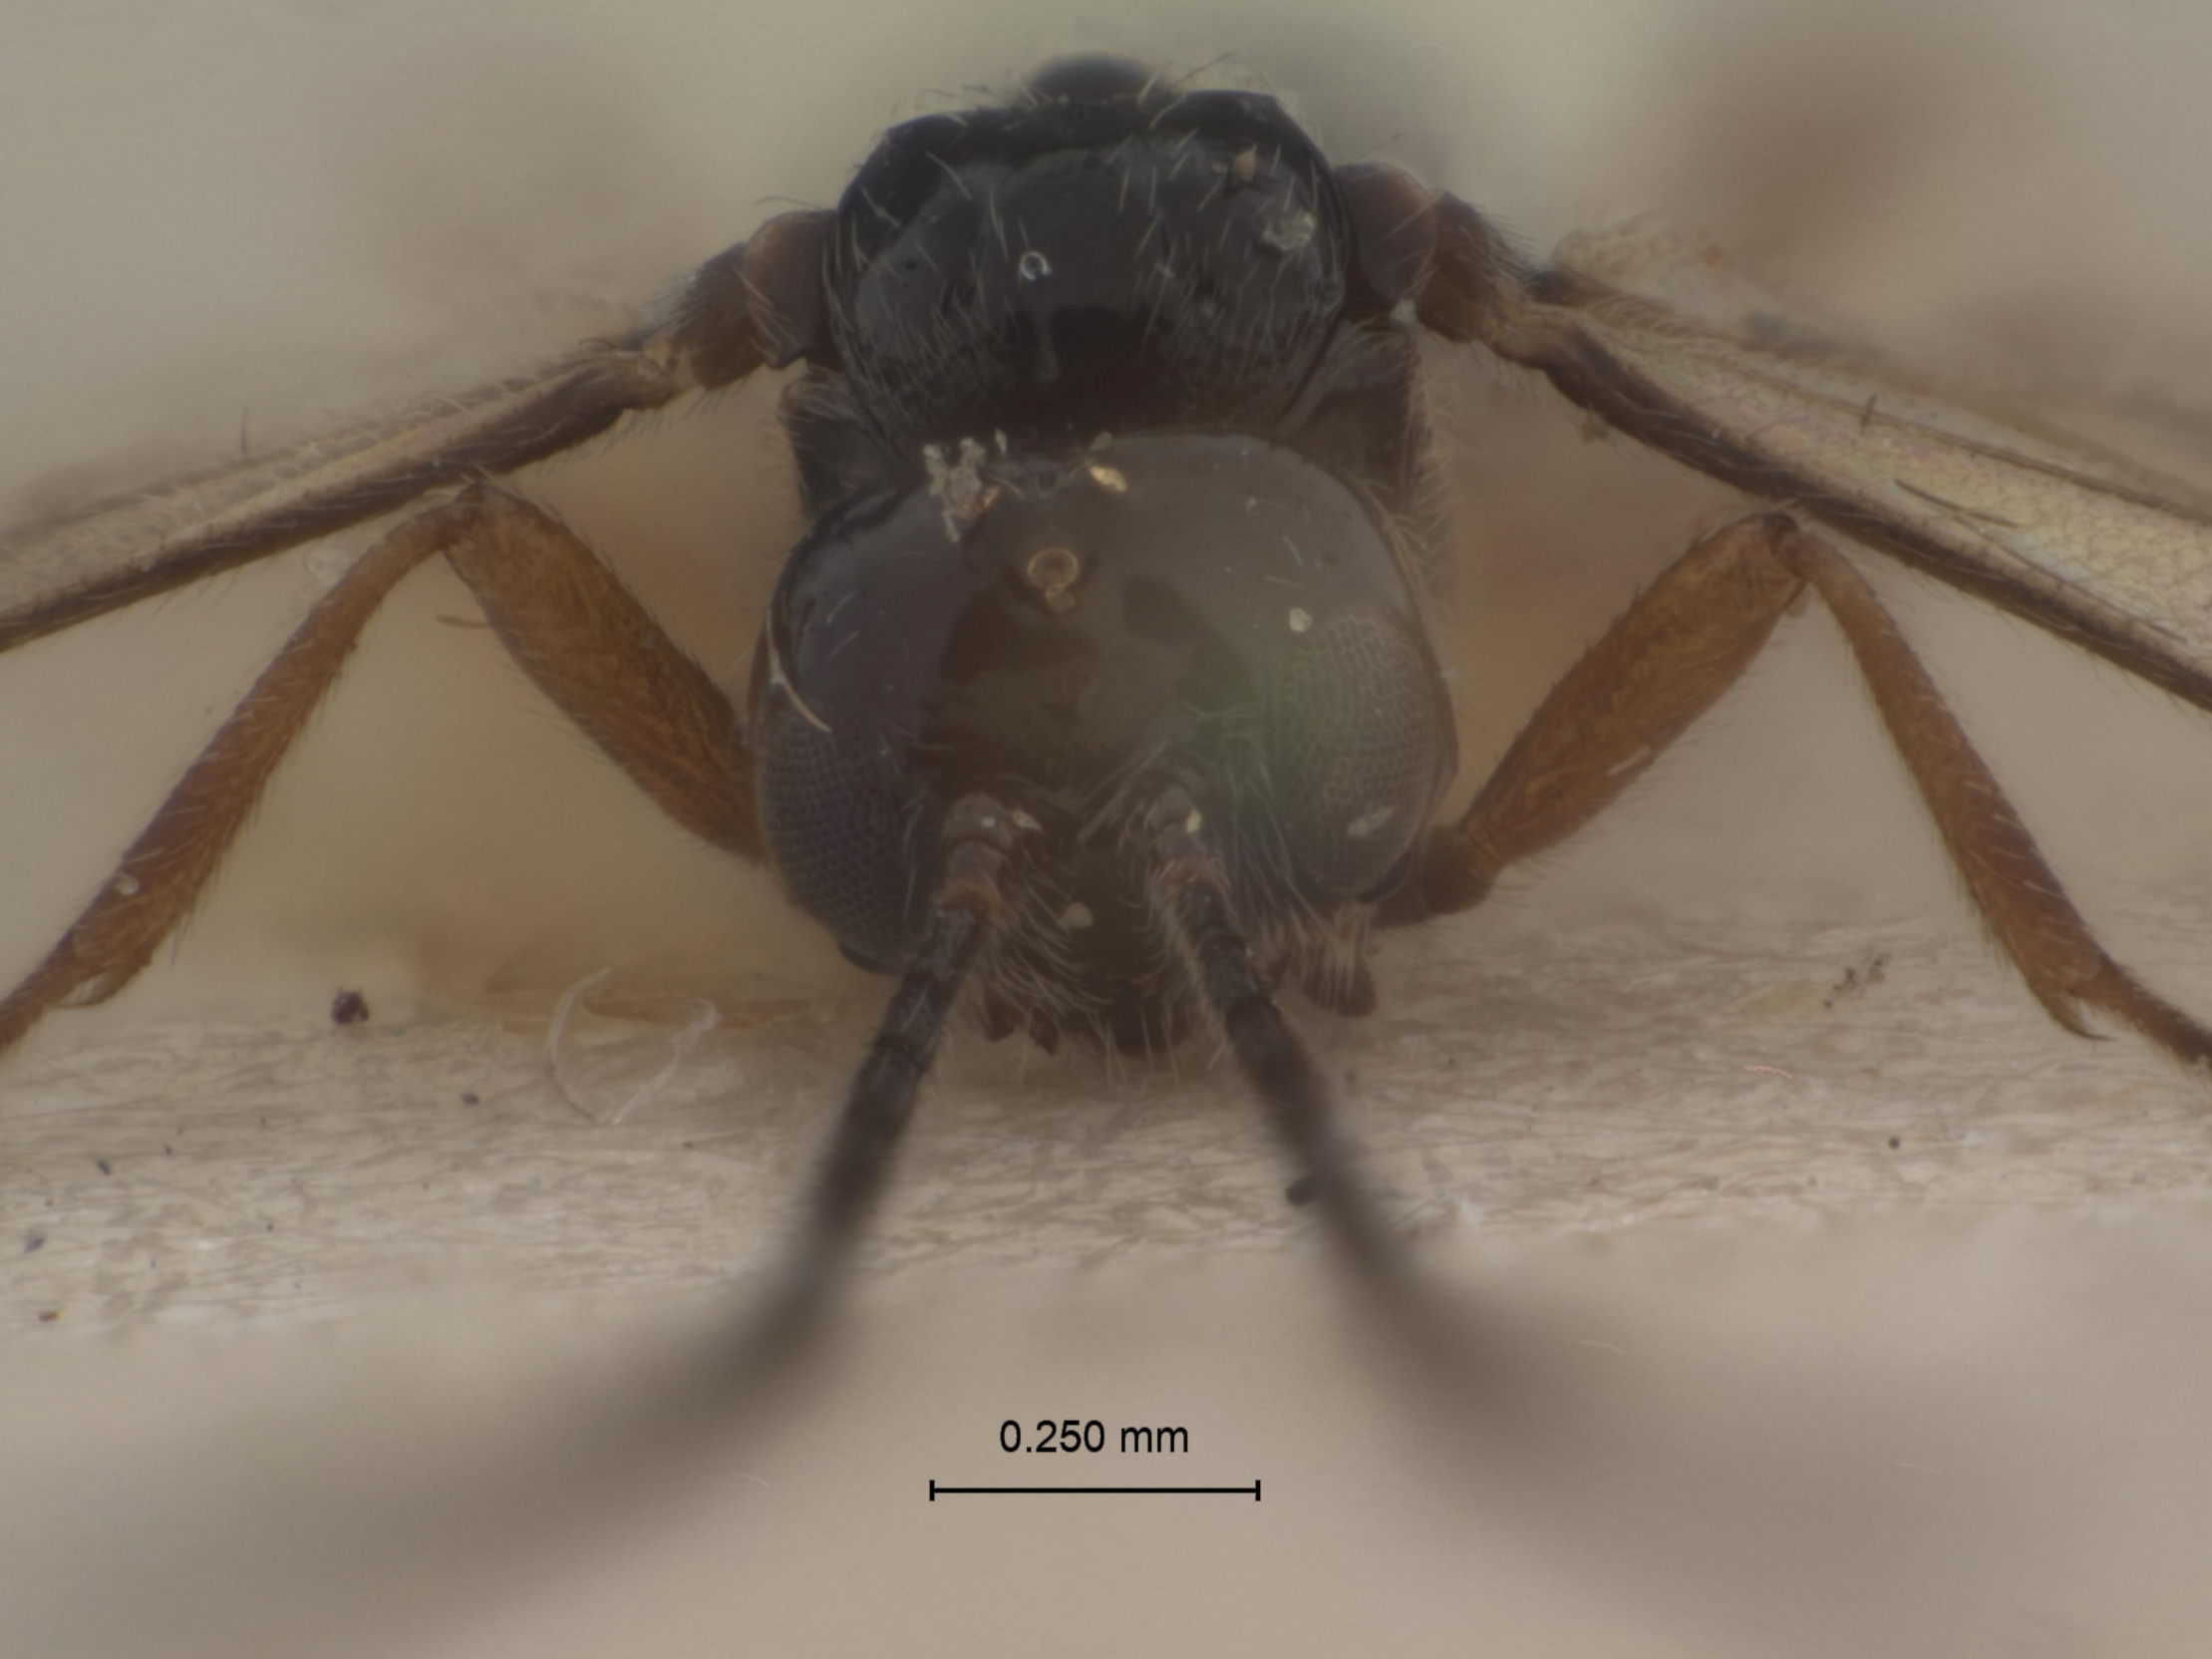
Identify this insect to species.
Dacnusa coracina
